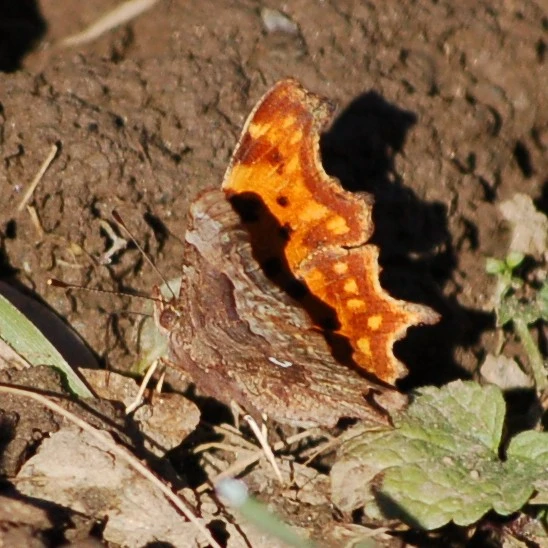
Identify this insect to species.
Polygonia c-album
